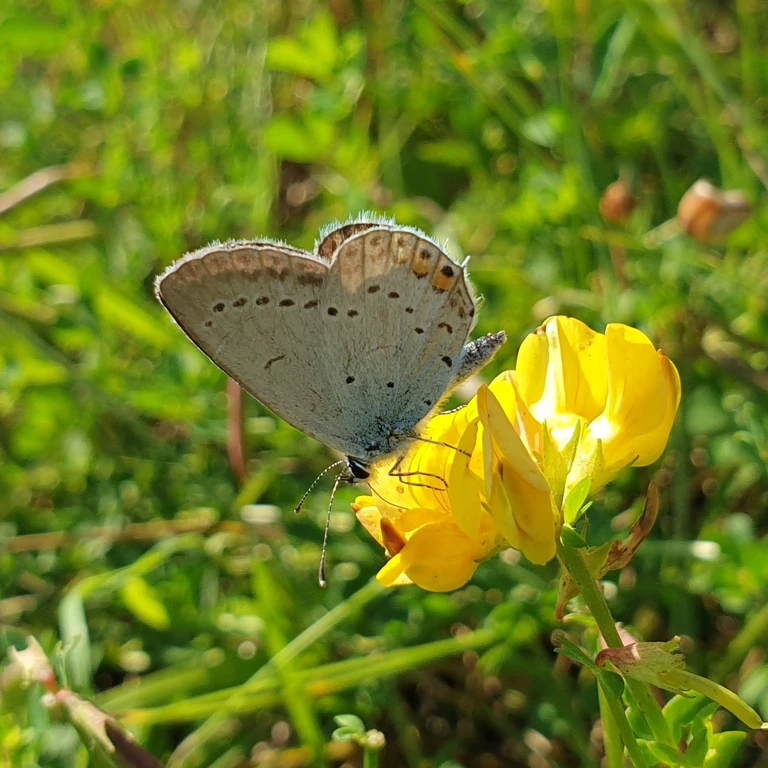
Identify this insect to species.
Cupido argiades (also Elkalyce argiades)
